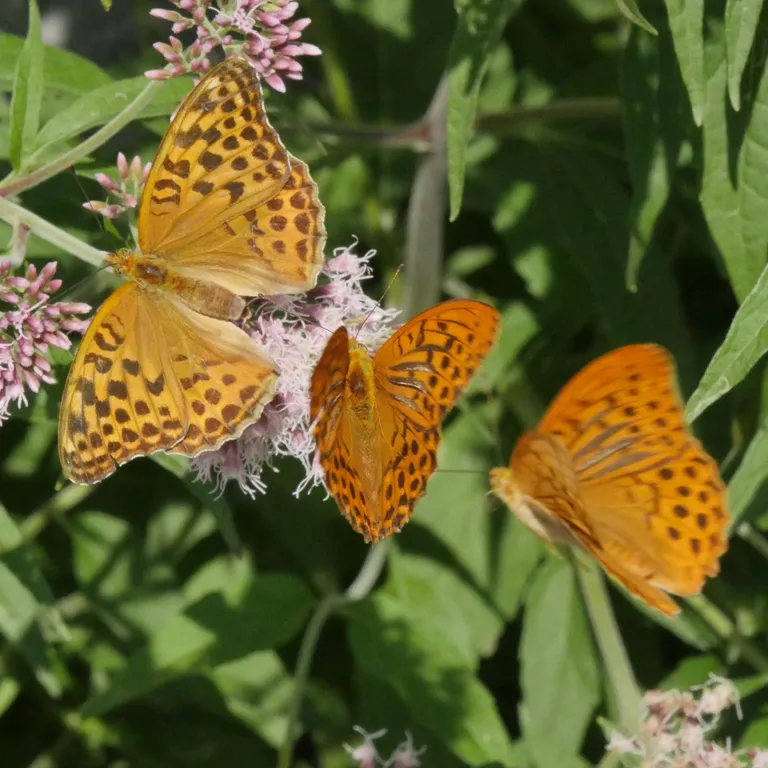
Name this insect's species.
Argynnis paphia
